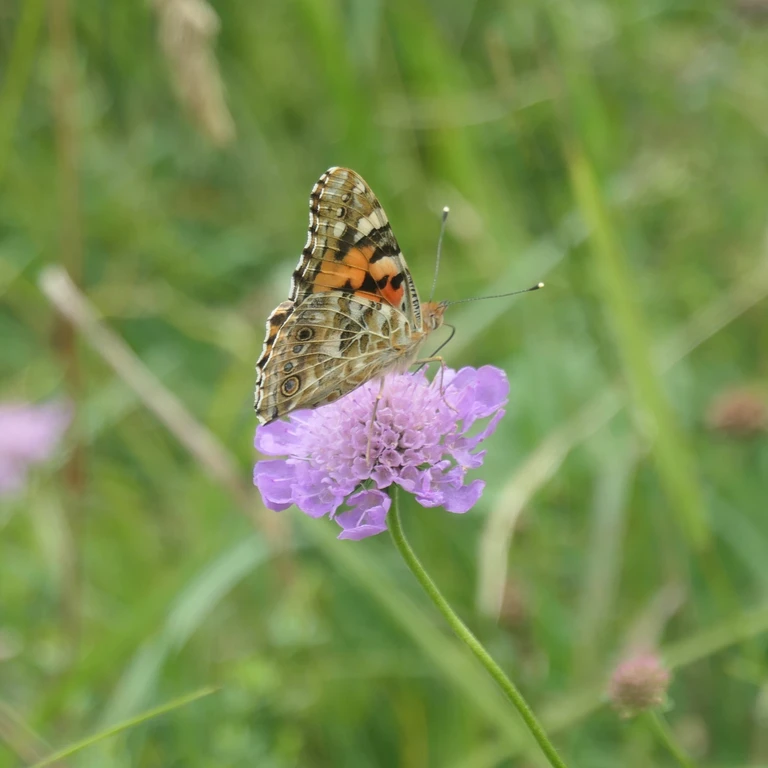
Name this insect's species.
Vanessa cardui
